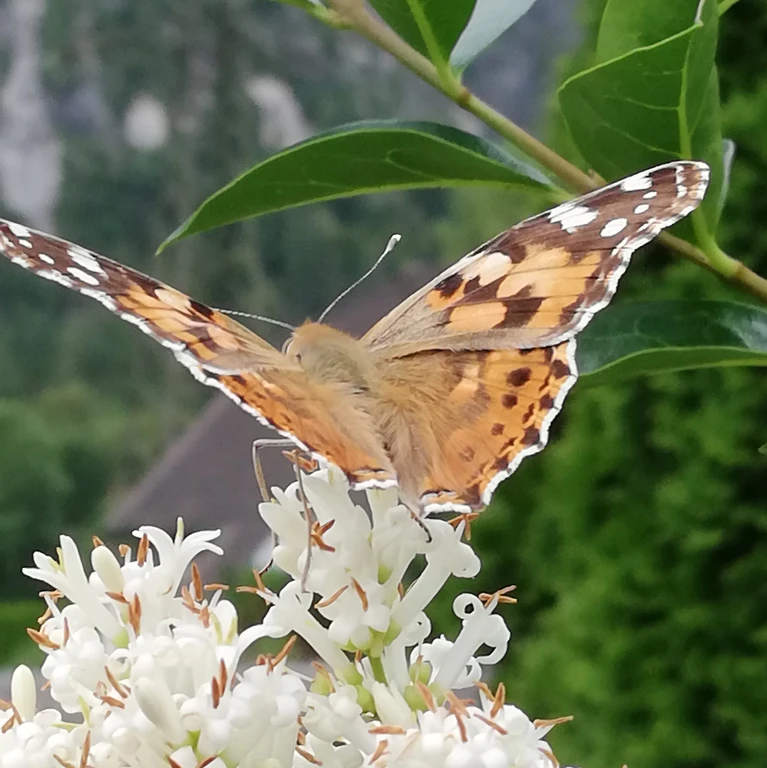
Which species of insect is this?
Vanessa cardui
